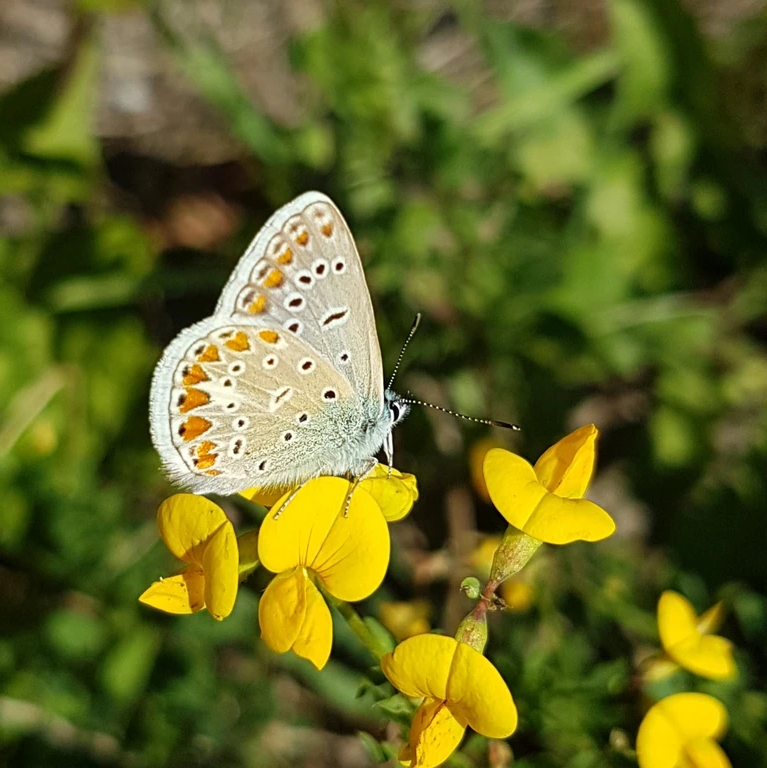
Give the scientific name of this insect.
Polyommatus icarus
